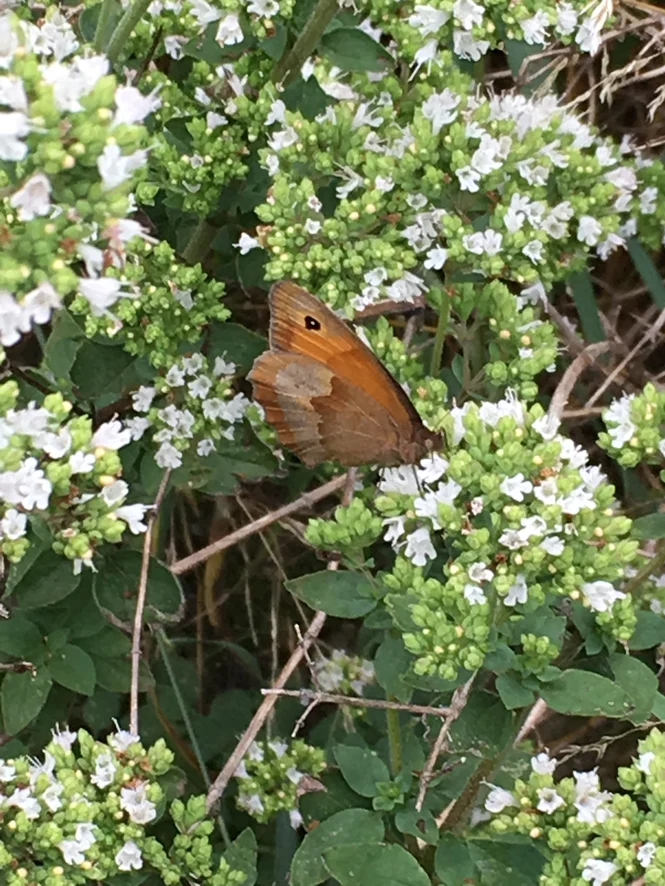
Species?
Maniola jurtina
